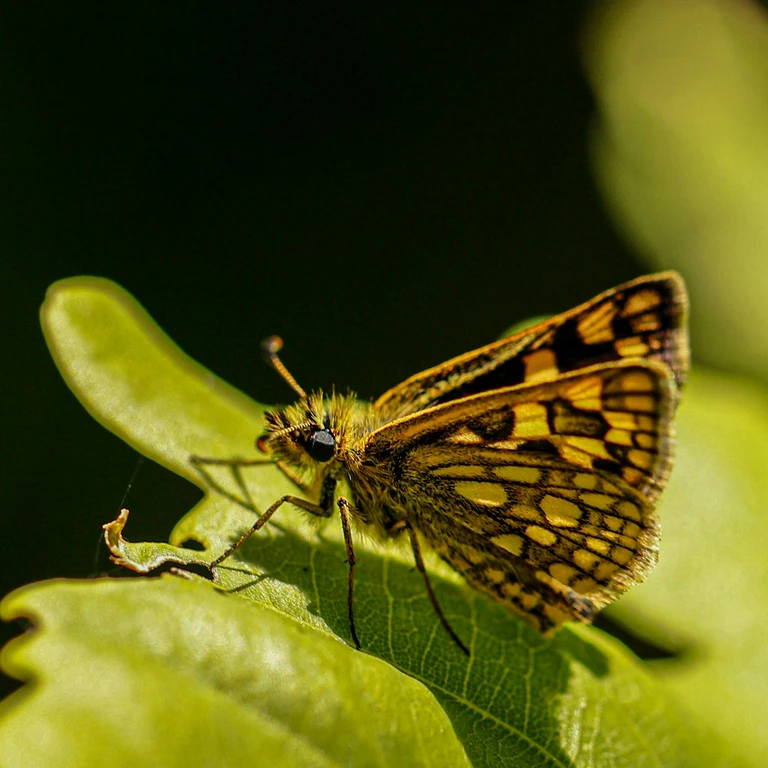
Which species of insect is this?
Carterocephalus palaemon
